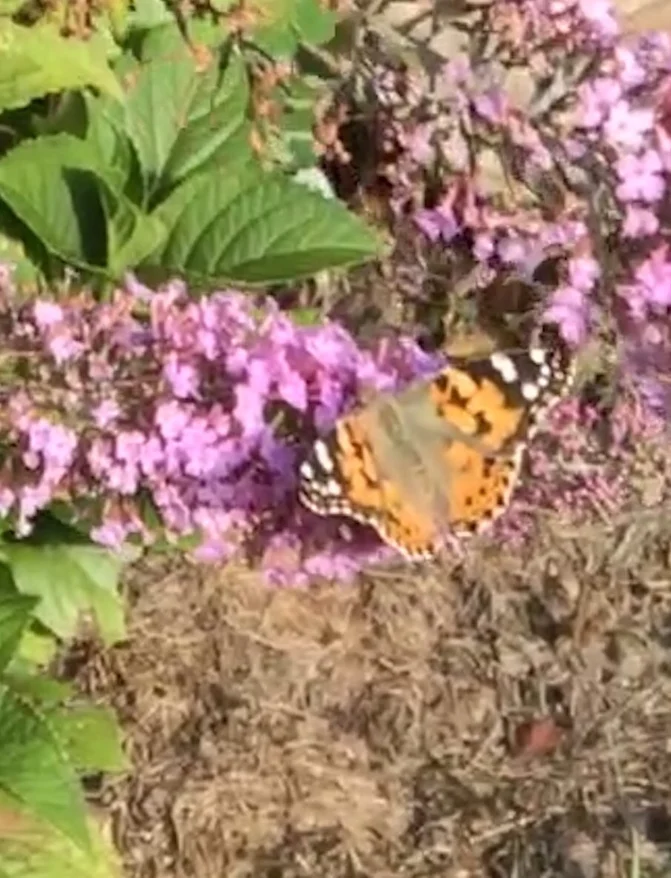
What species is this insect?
Vanessa cardui
